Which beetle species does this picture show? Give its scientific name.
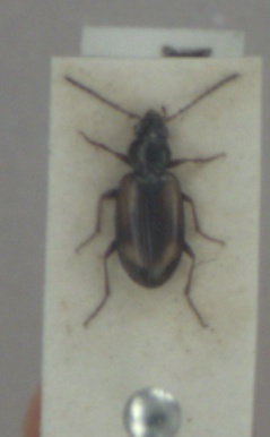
Bembidion femoratum
